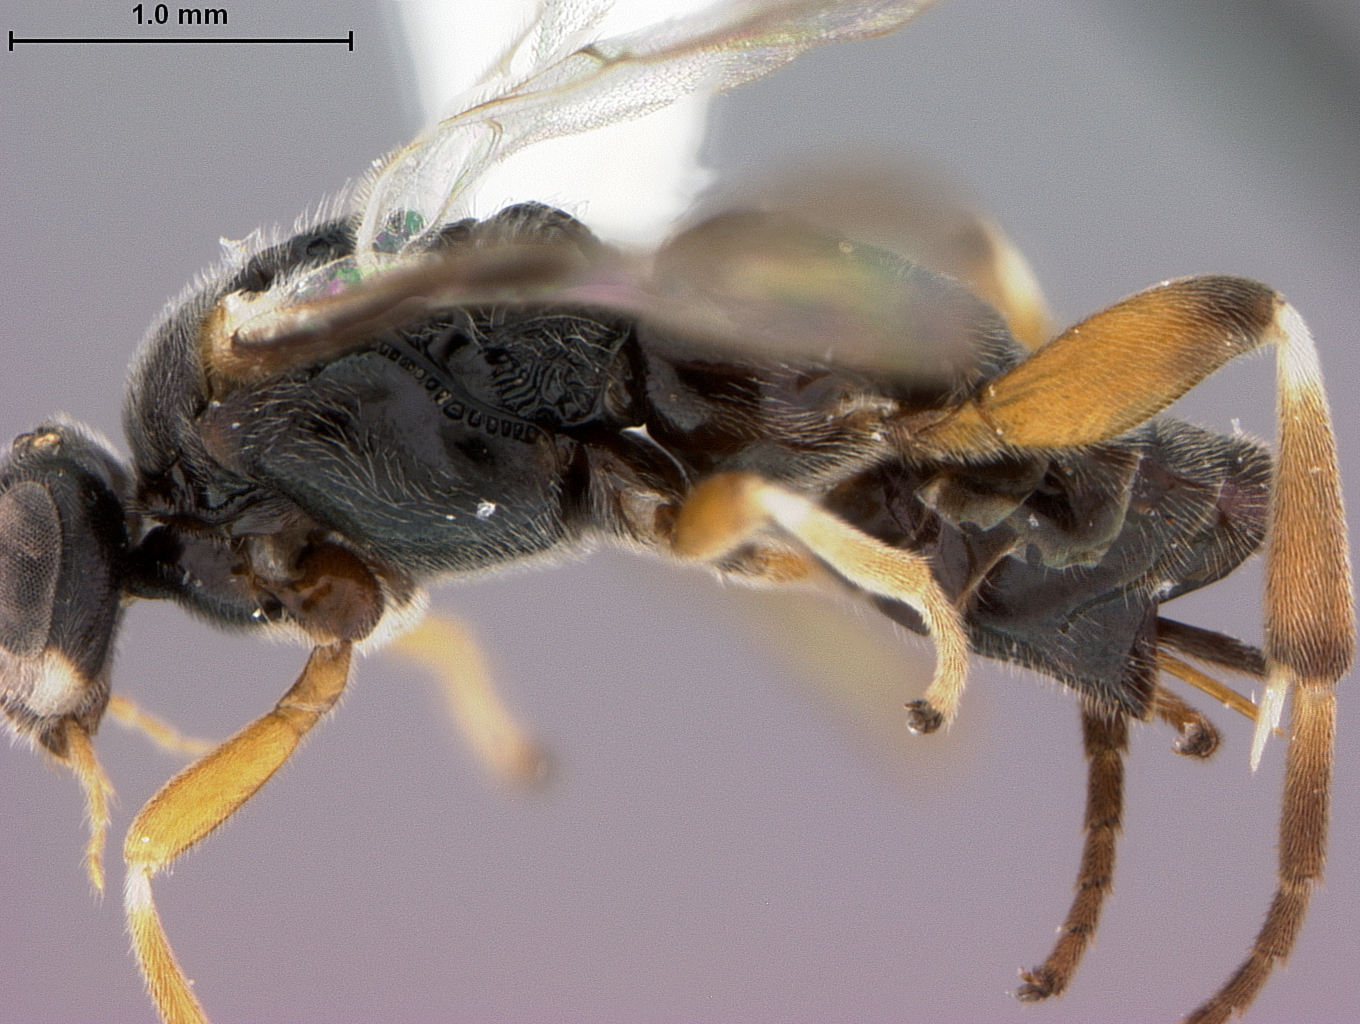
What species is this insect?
Alphomelon bromeliphile
